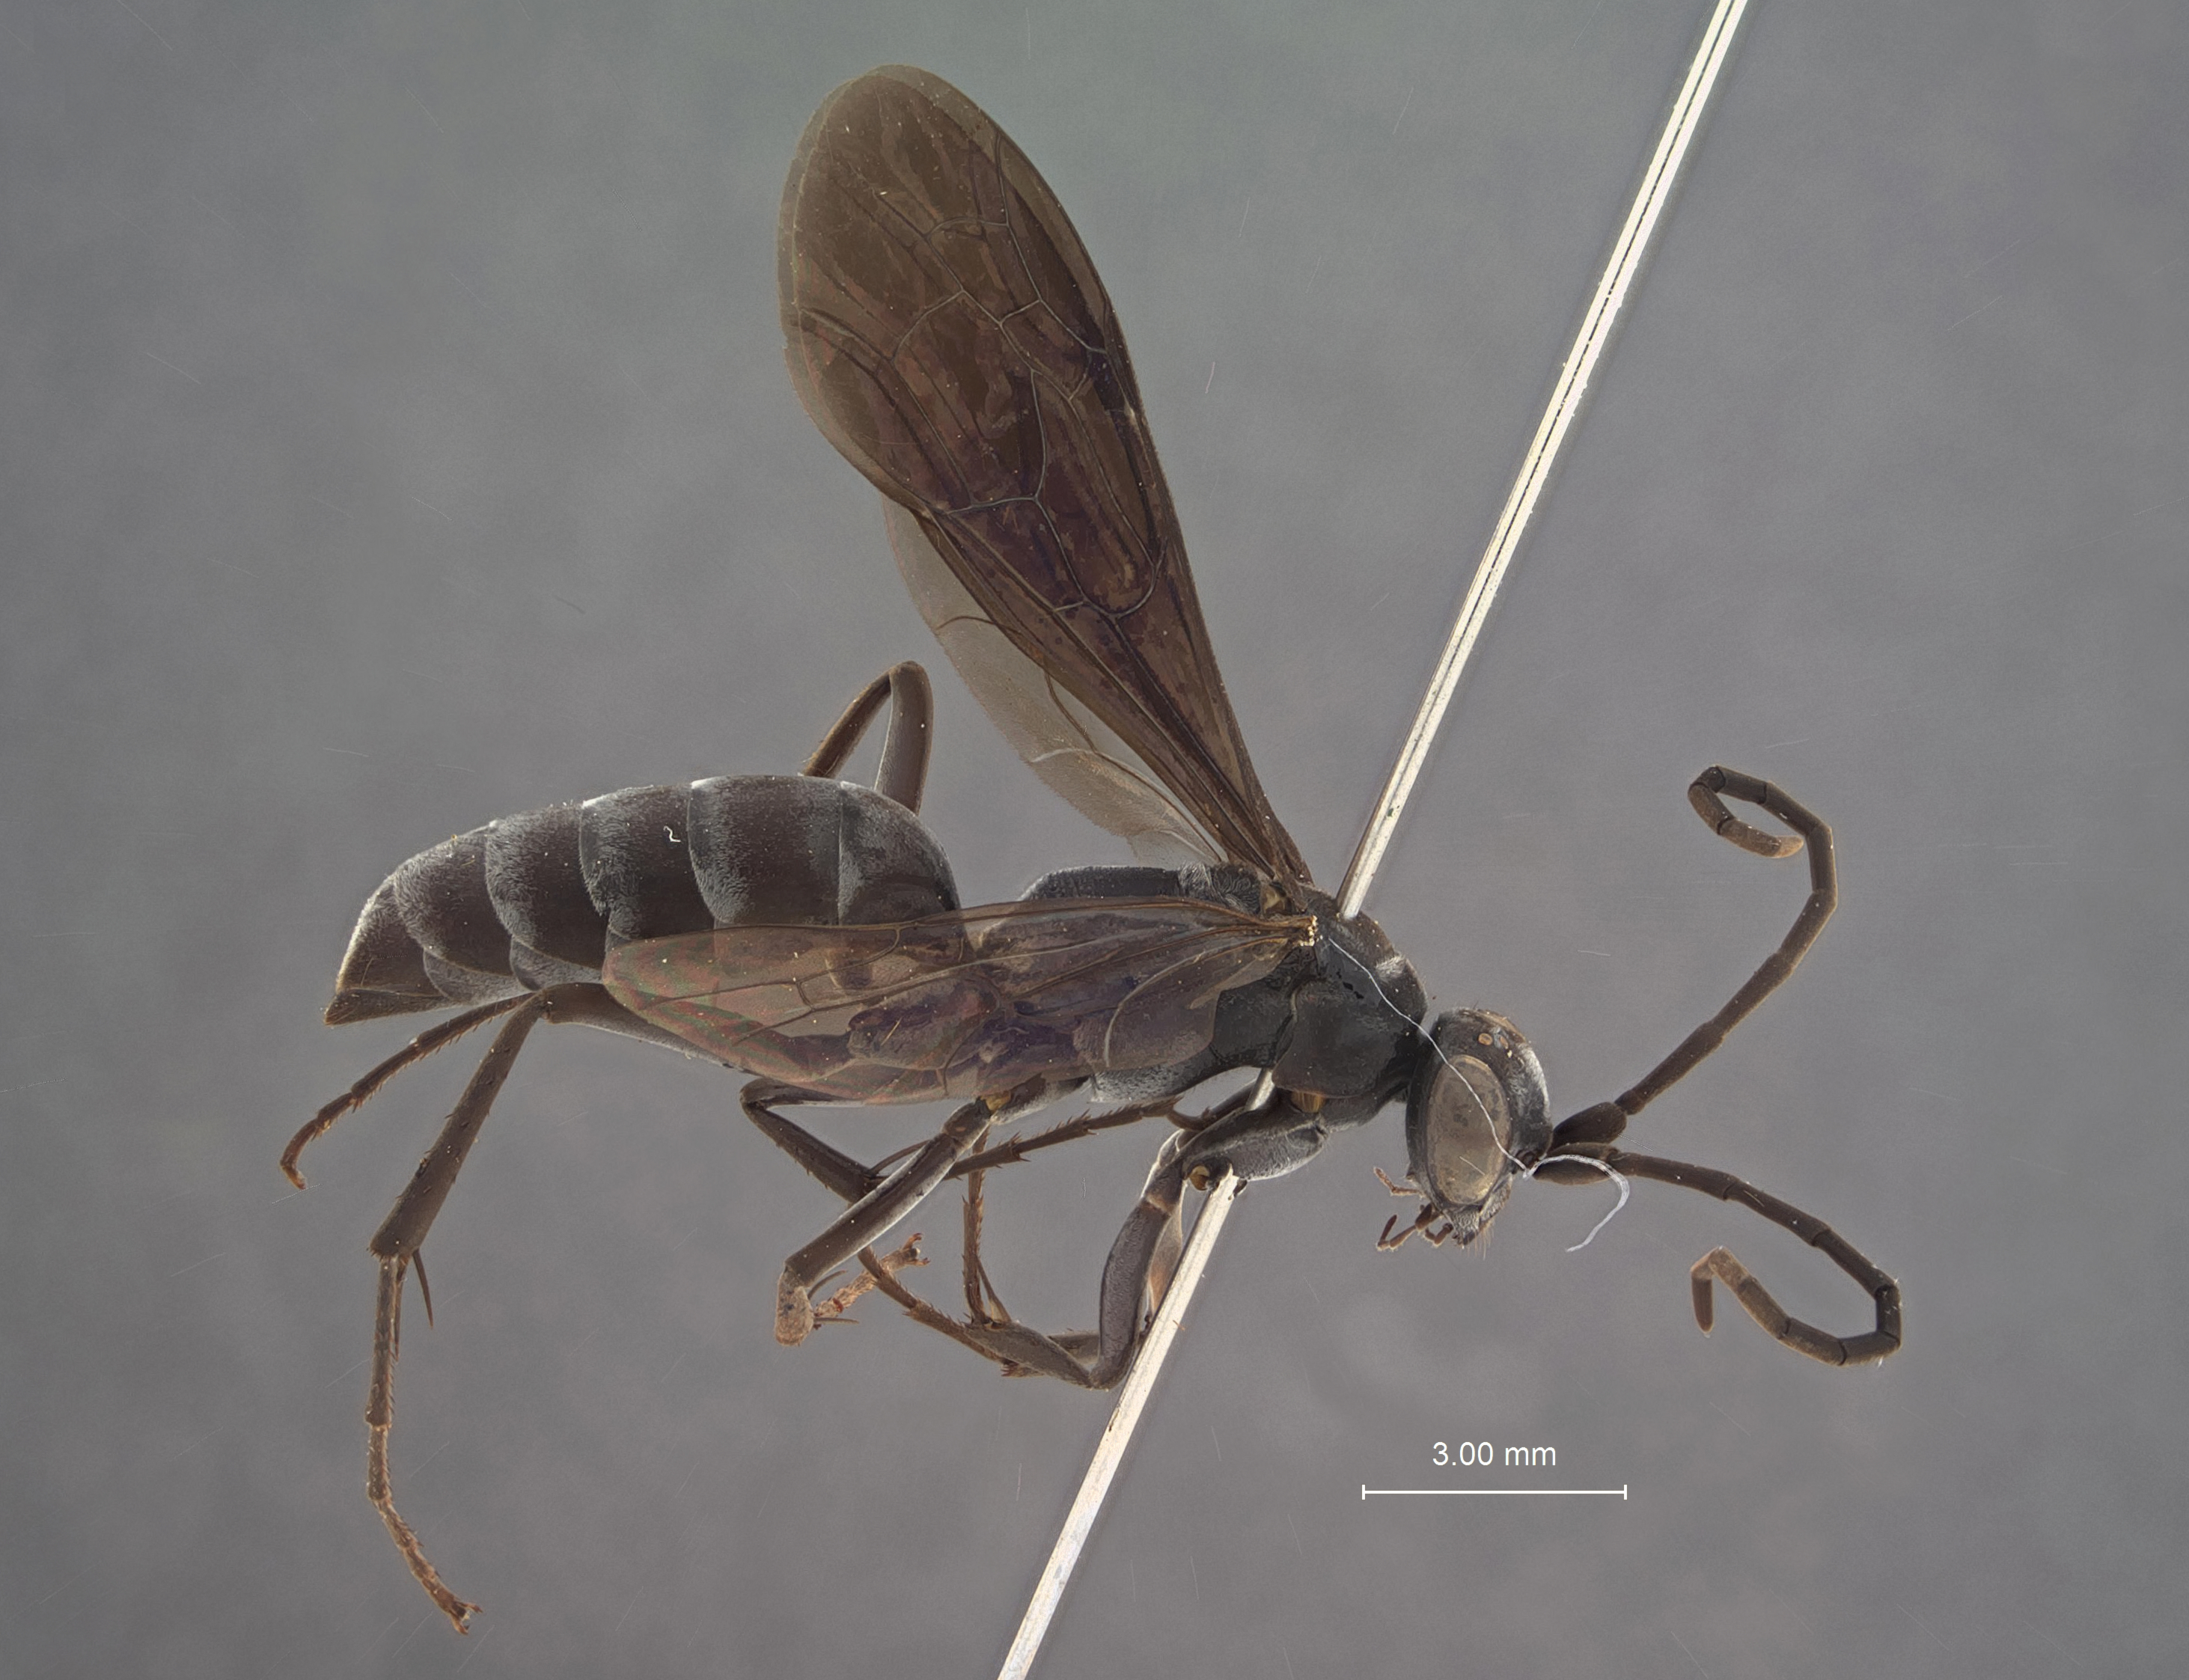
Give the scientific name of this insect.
Lissocnemis niger
